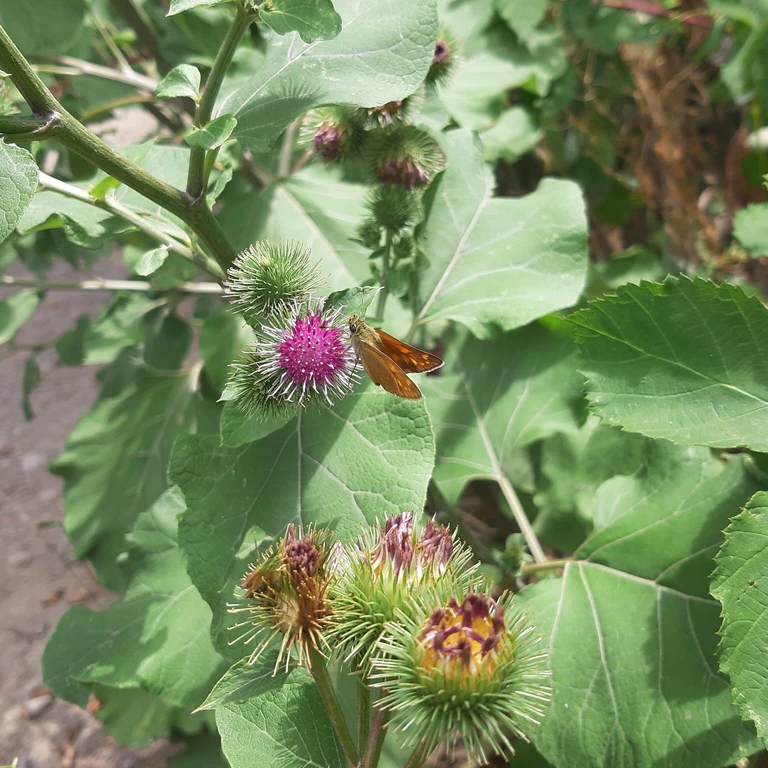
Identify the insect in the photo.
Ochlodes sylvanus (also Ochlodes venata)
